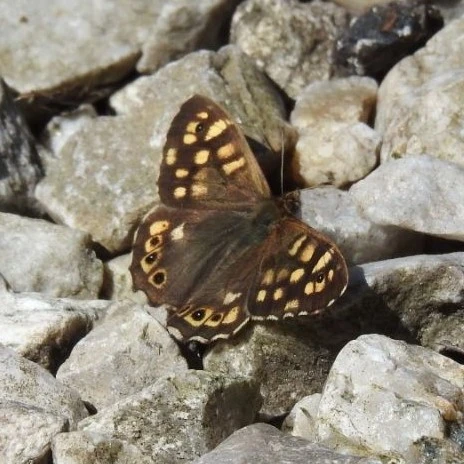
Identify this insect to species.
Pararge aegeria
